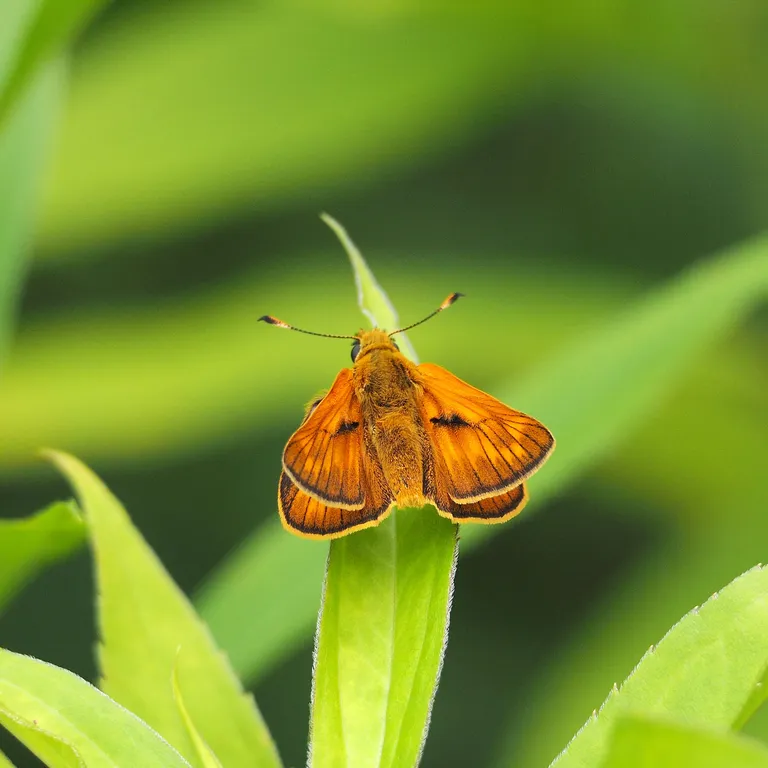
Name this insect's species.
Ochlodes sylvanus (also Ochlodes venata)
